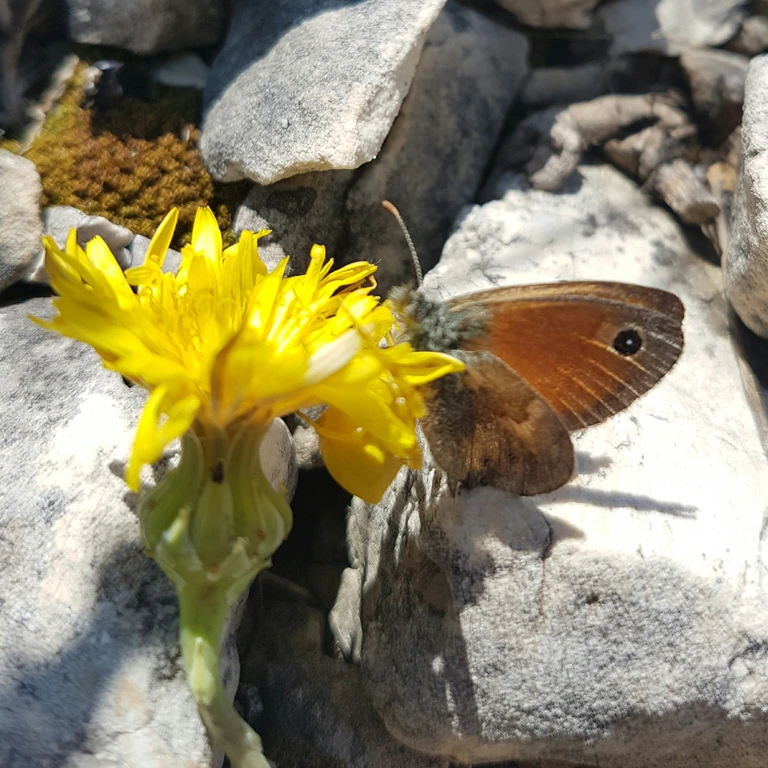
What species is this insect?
Coenonympha pamphilus
